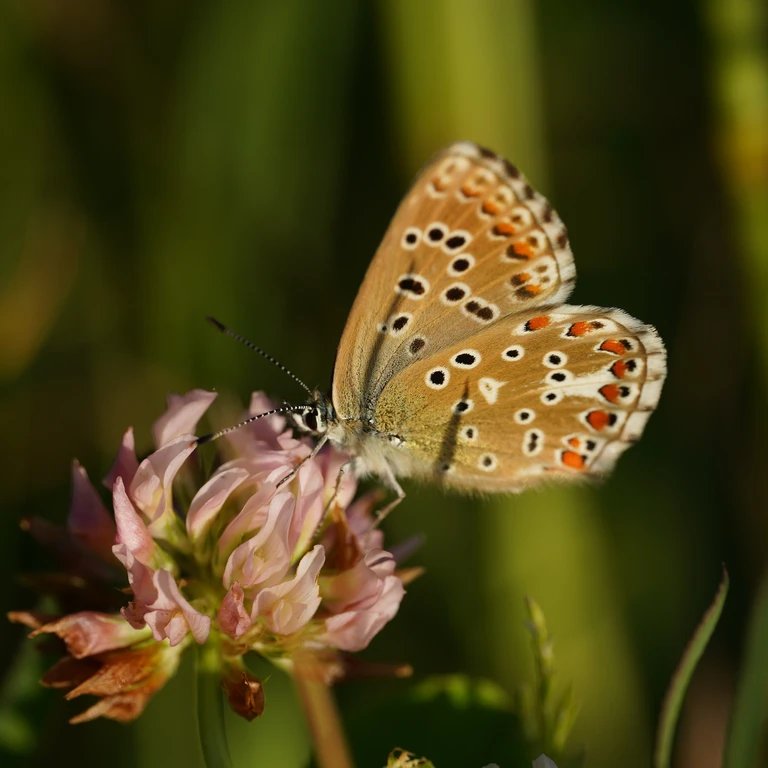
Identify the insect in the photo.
Lysandra bellargus
